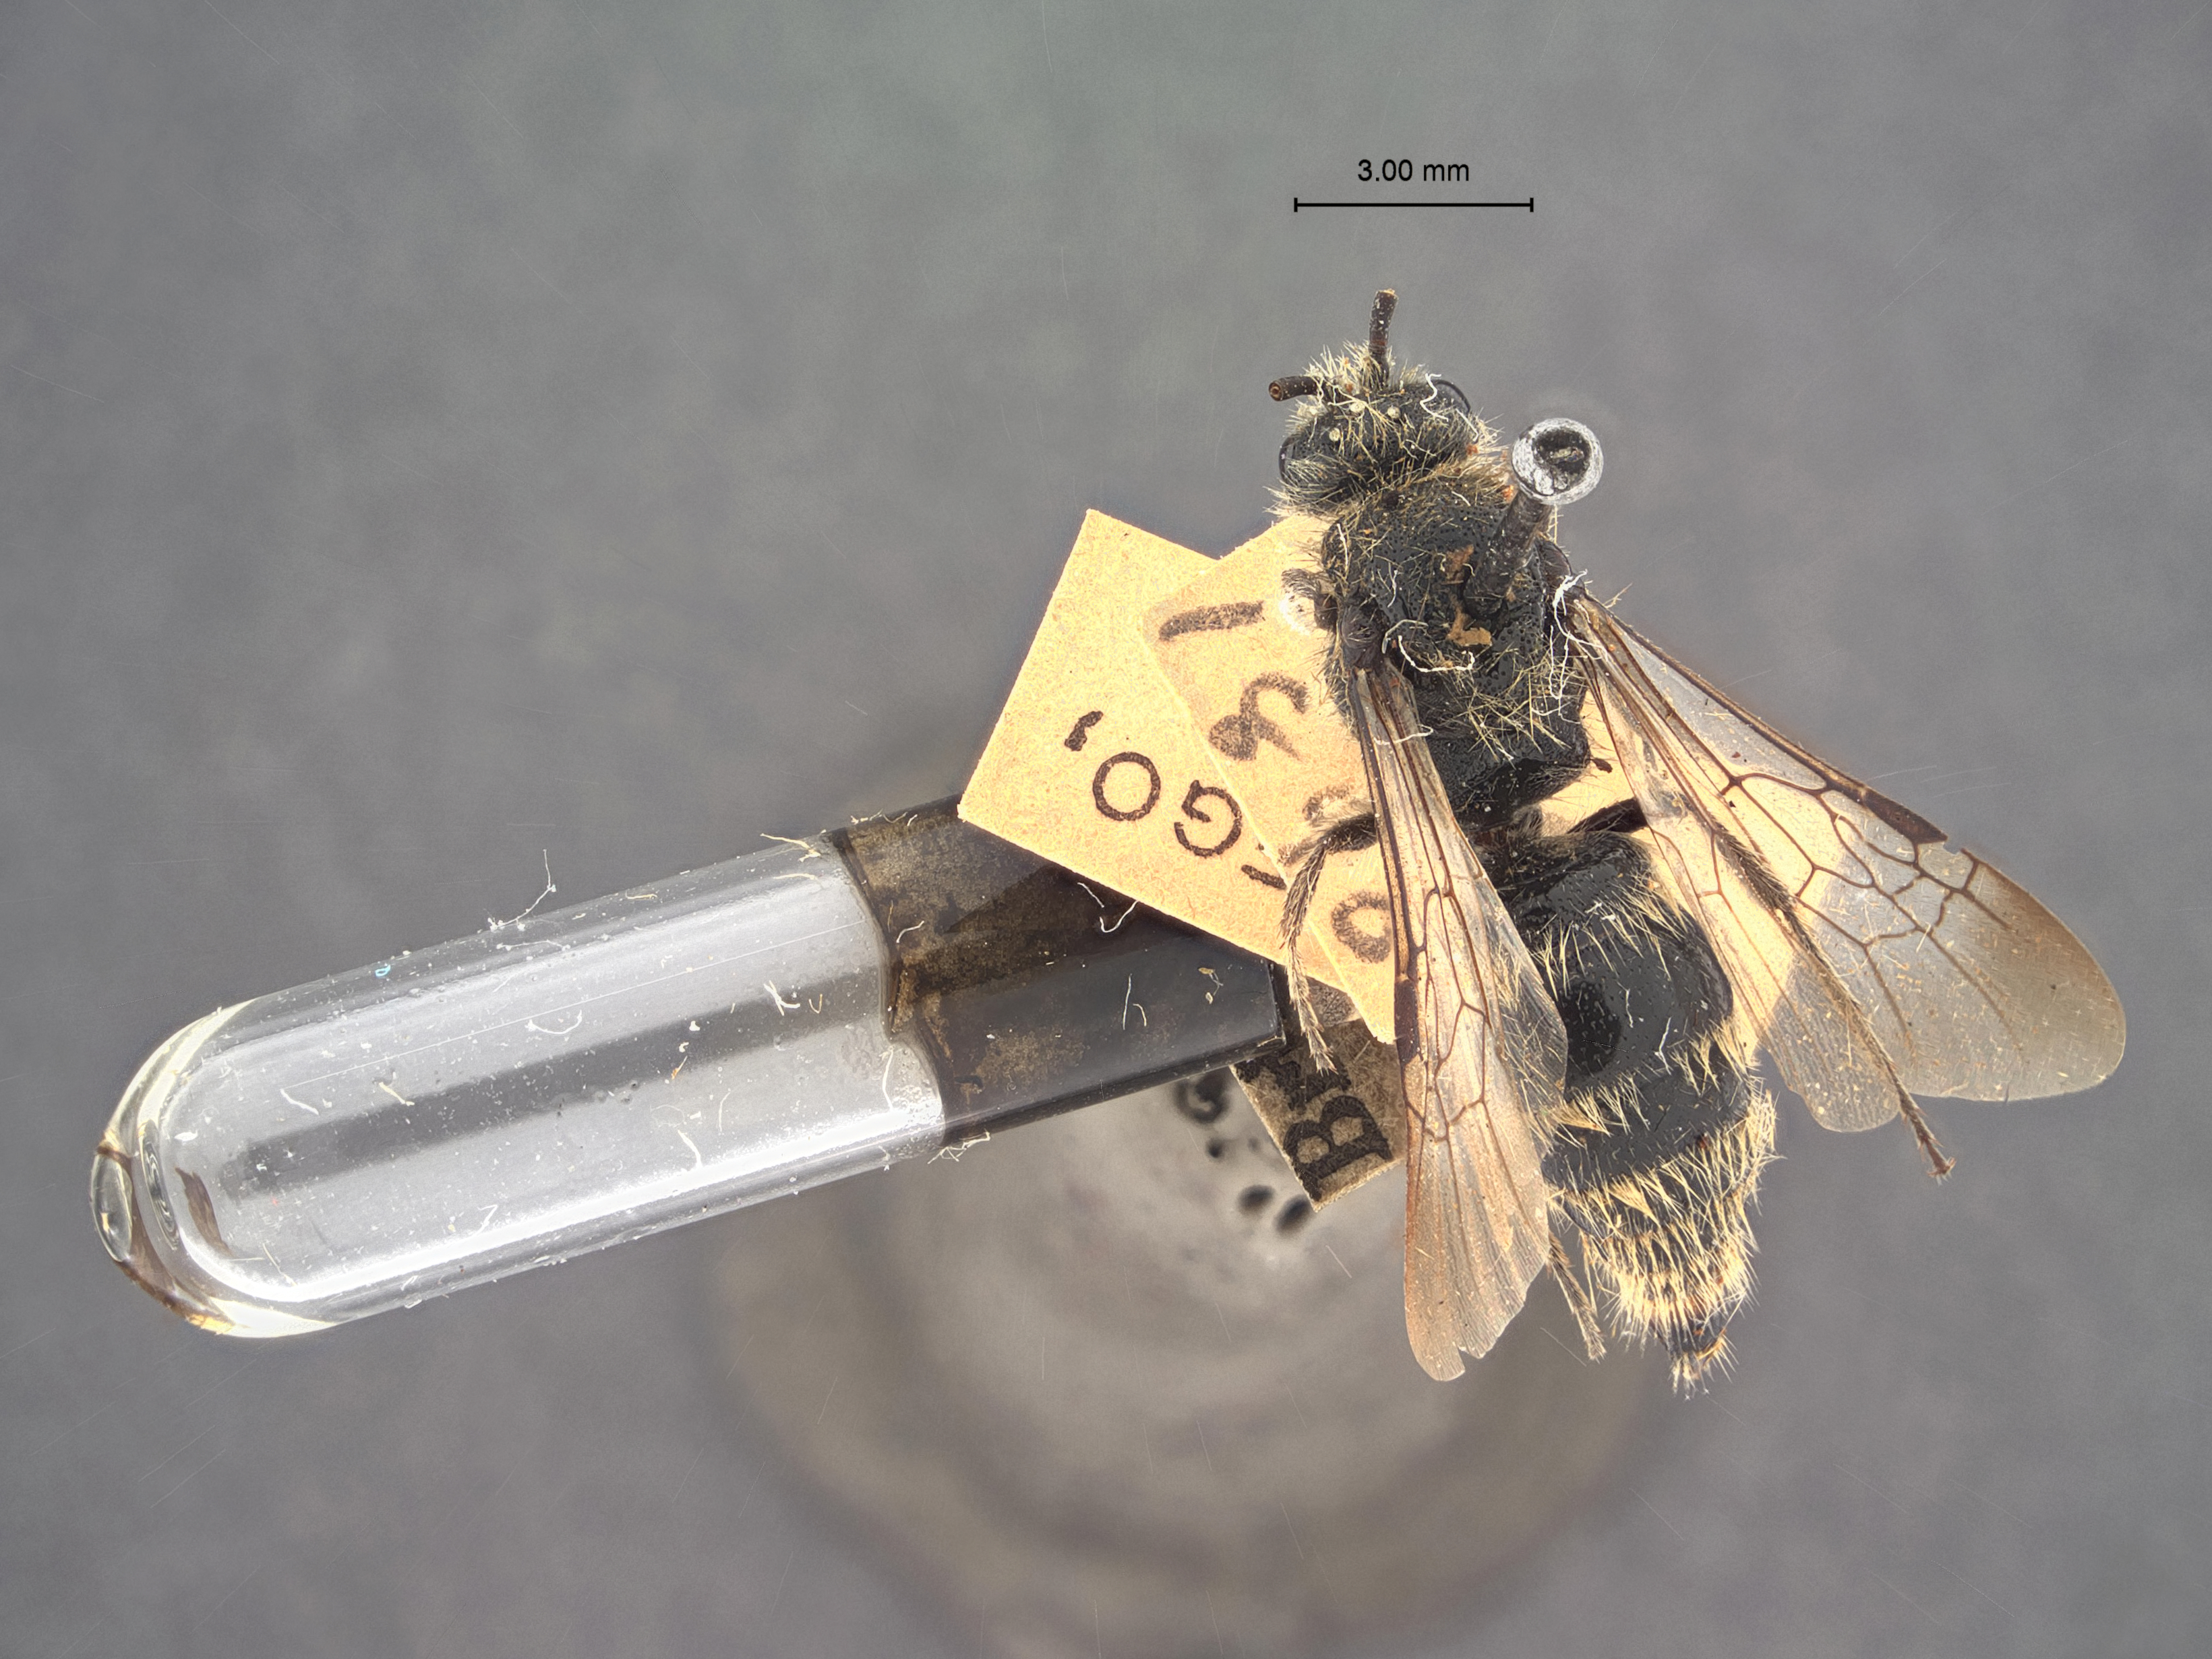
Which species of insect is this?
Colocistis pilosa
